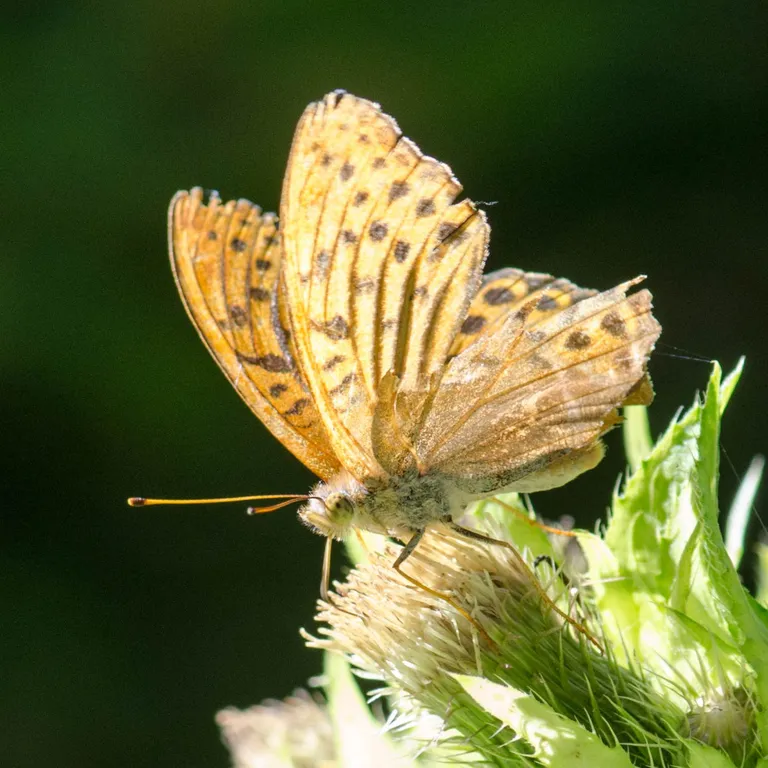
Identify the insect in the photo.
Argynnis paphia
